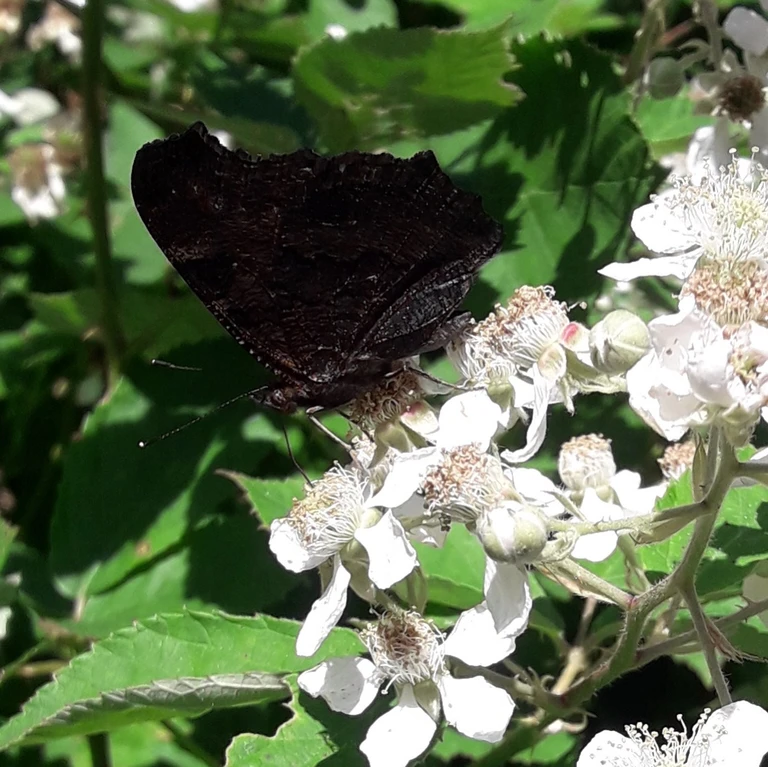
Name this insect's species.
Aglais io
